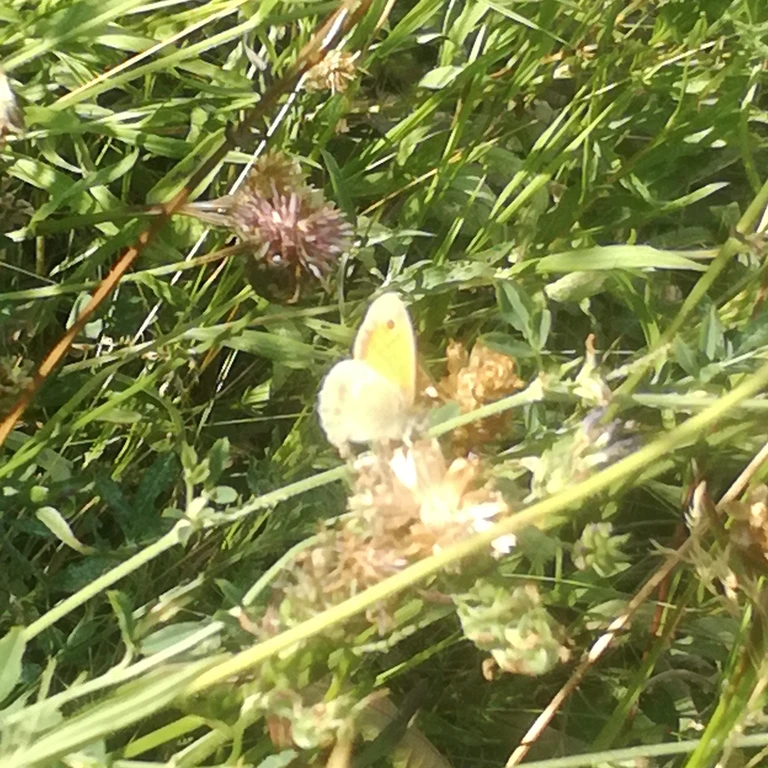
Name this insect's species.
Coenonympha pamphilus
